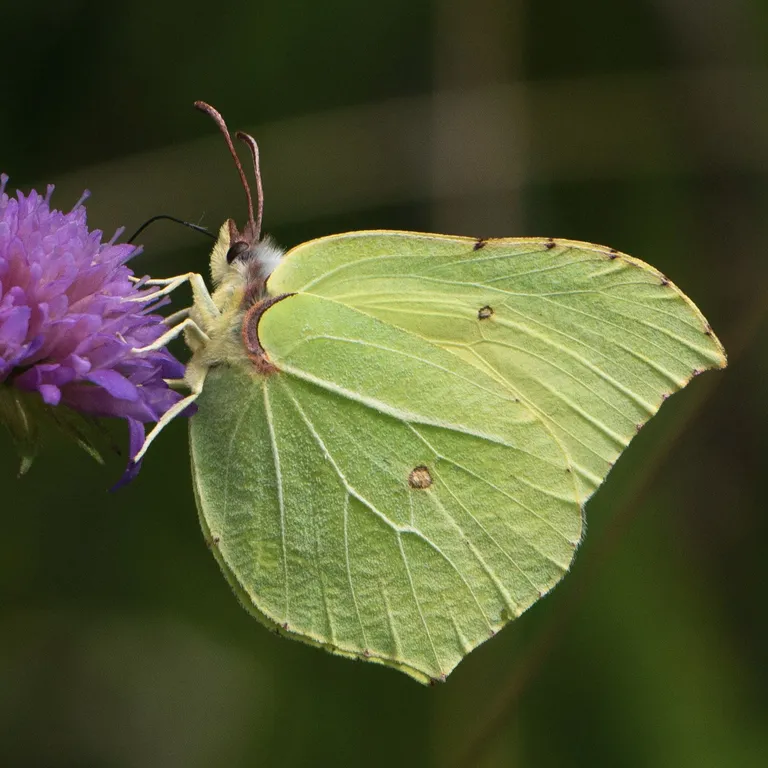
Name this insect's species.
Gonepteryx rhamni
